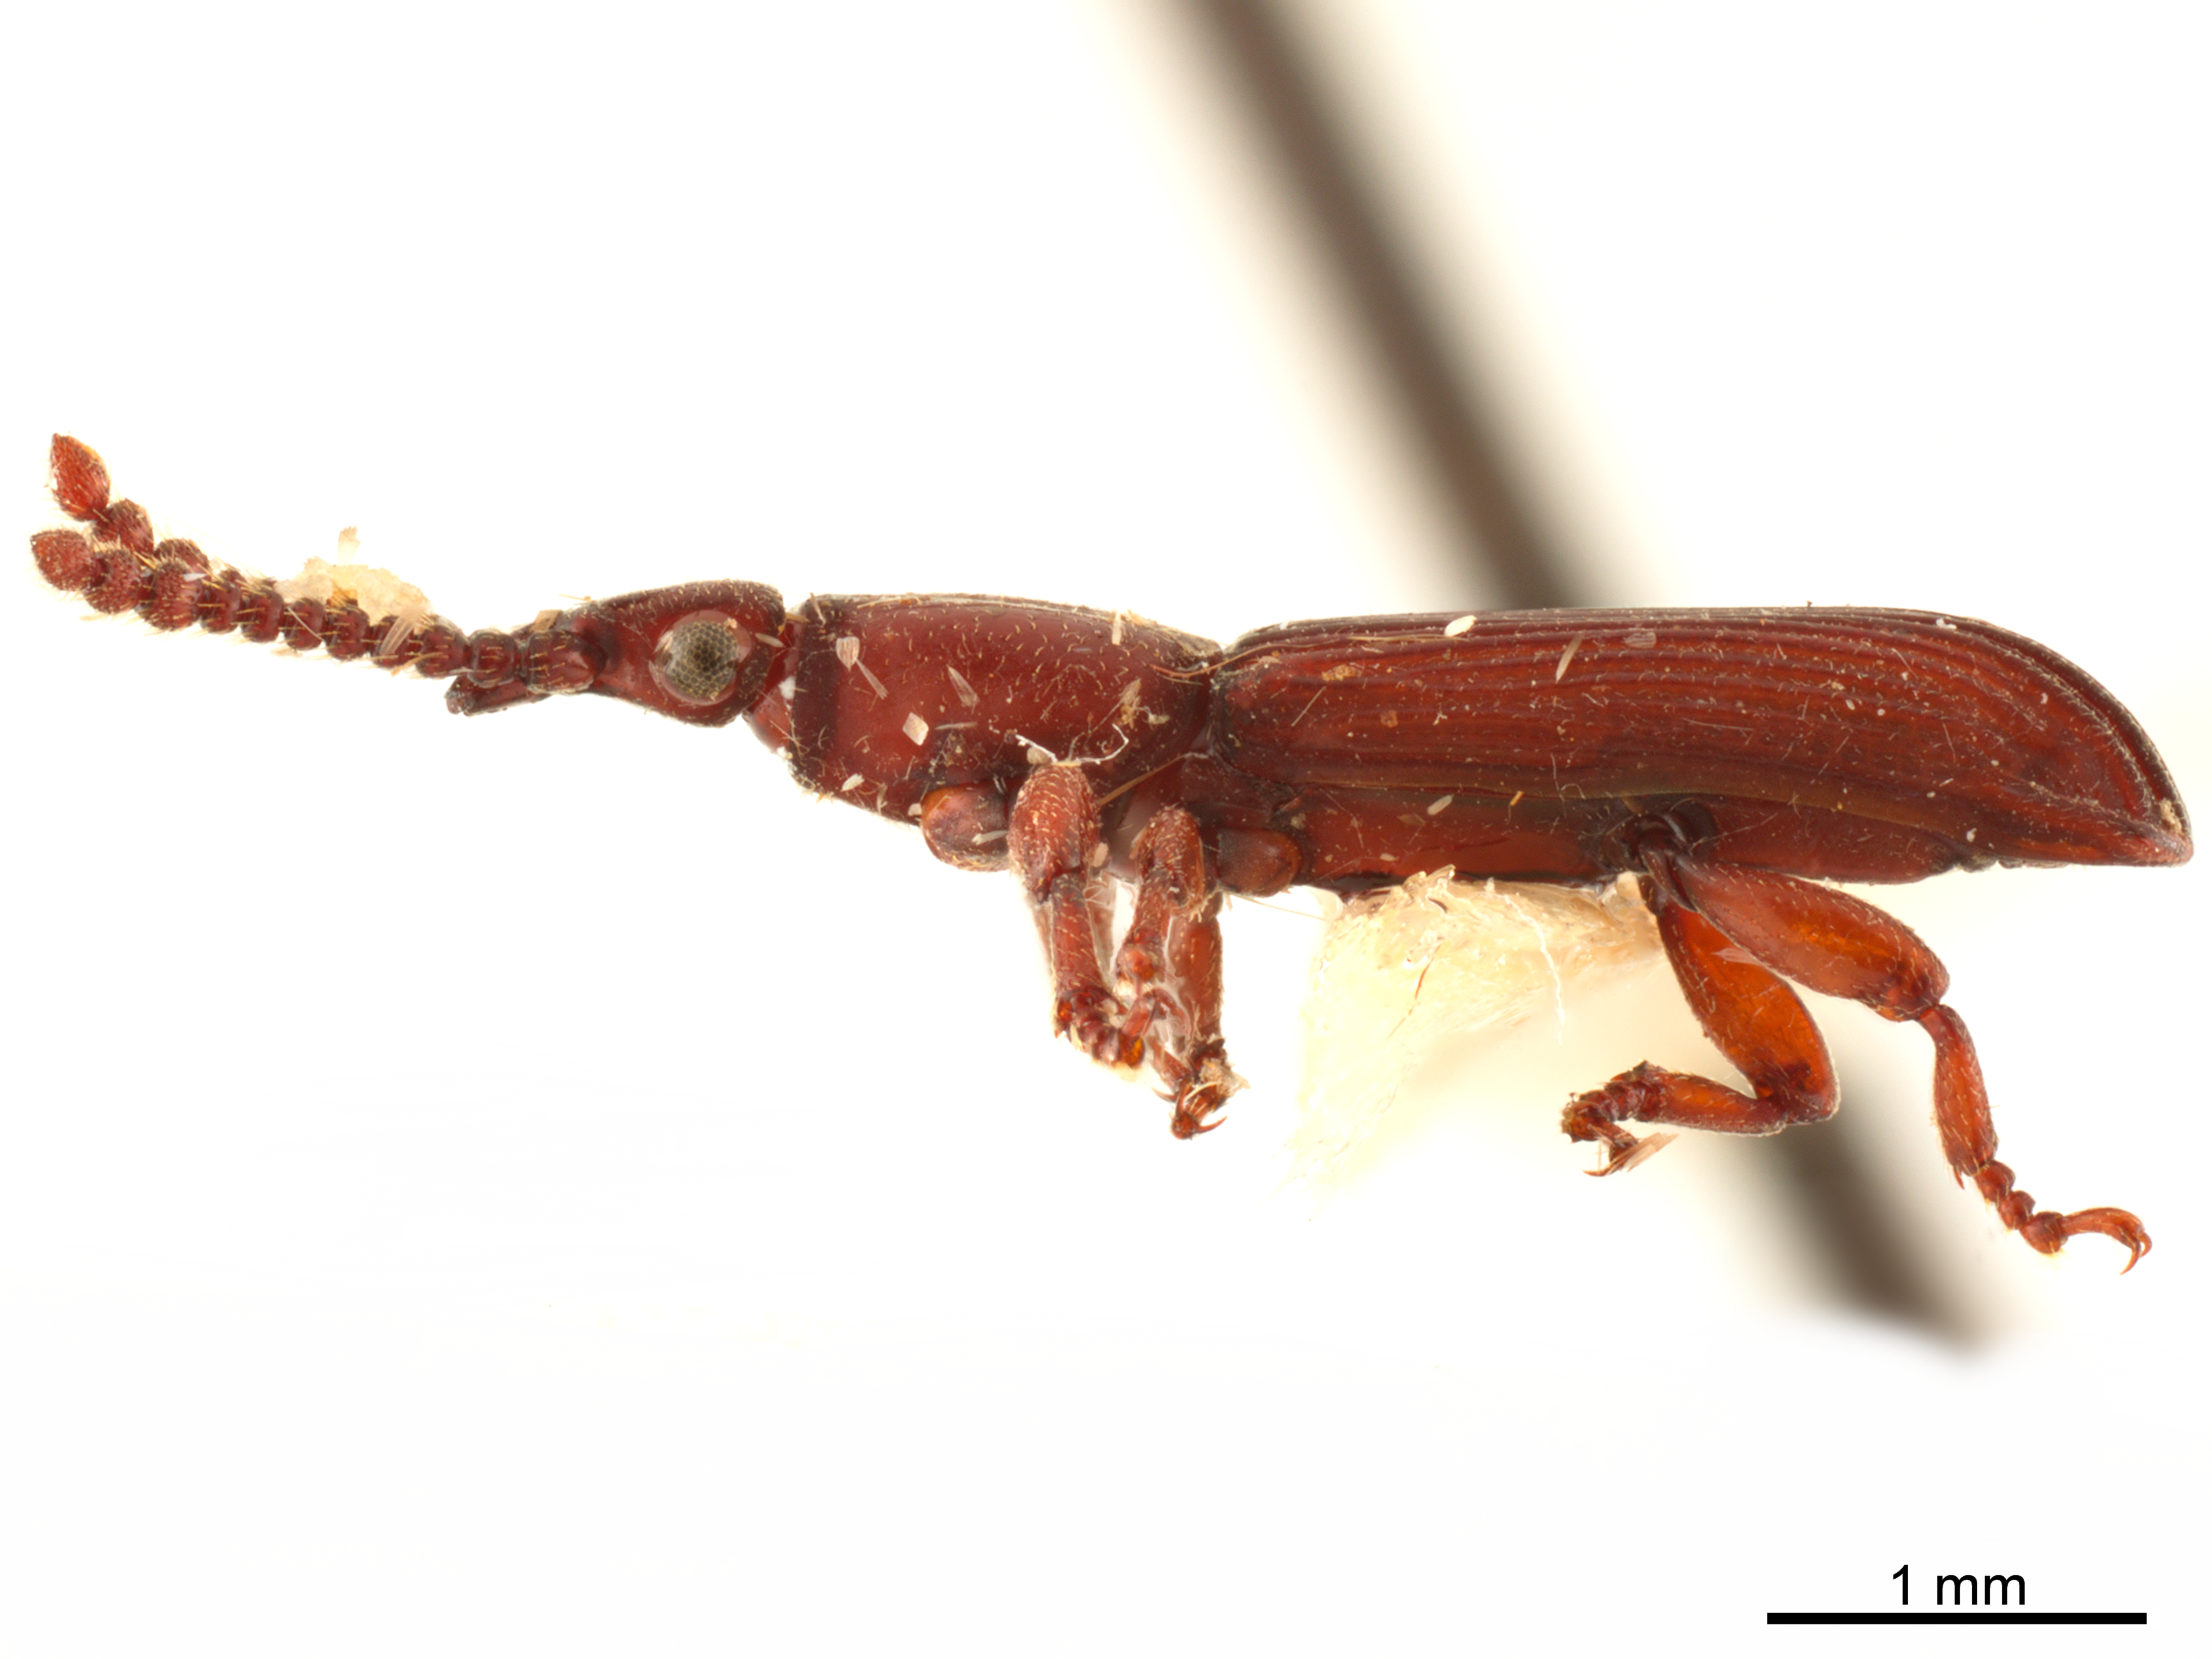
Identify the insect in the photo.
Microtrachelizus aethiopicus
